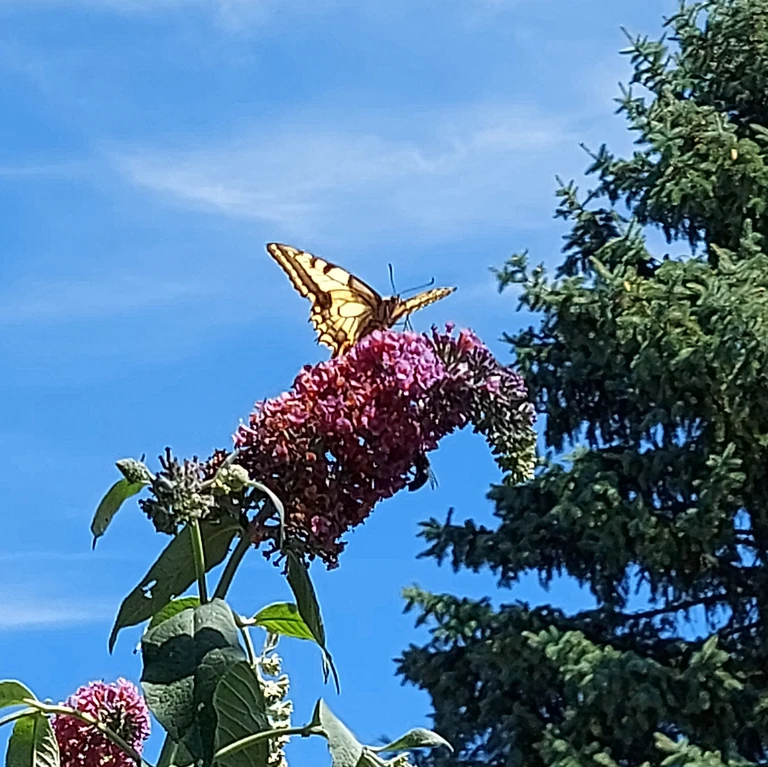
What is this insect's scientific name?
Papilio machaon
